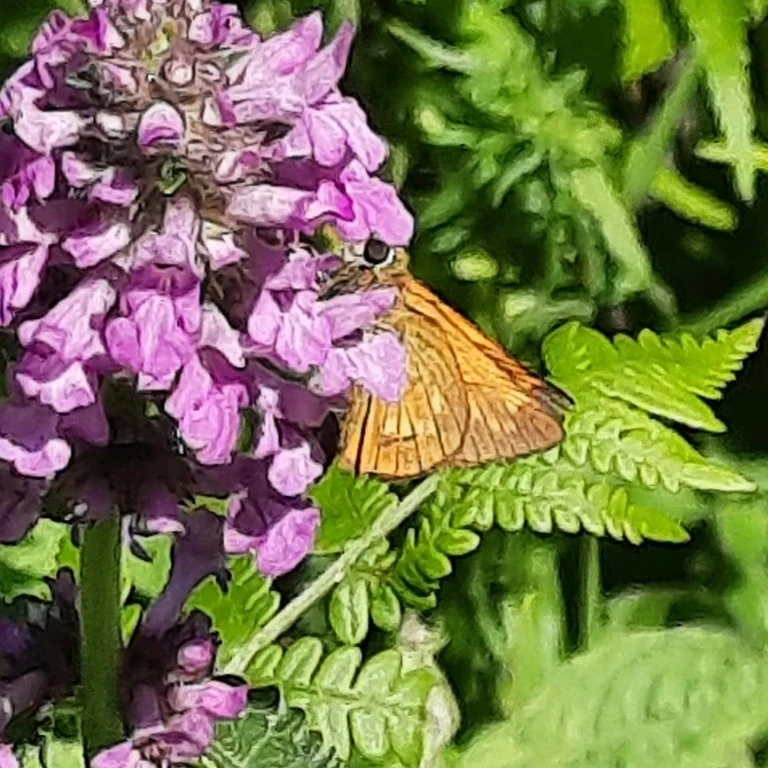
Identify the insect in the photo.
Ochlodes sylvanus (also Ochlodes venata)
